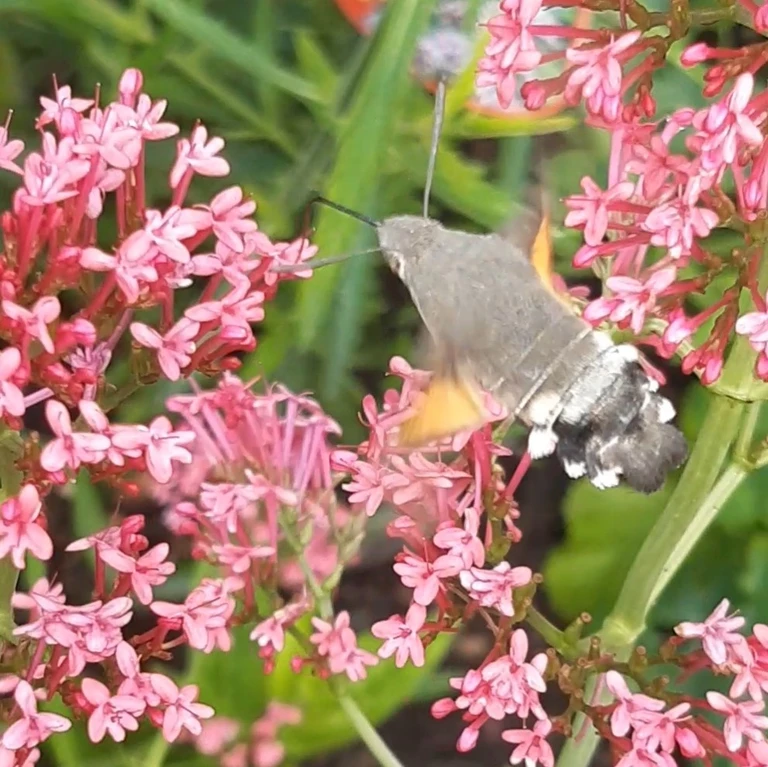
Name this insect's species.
Macroglossum stellatarum
